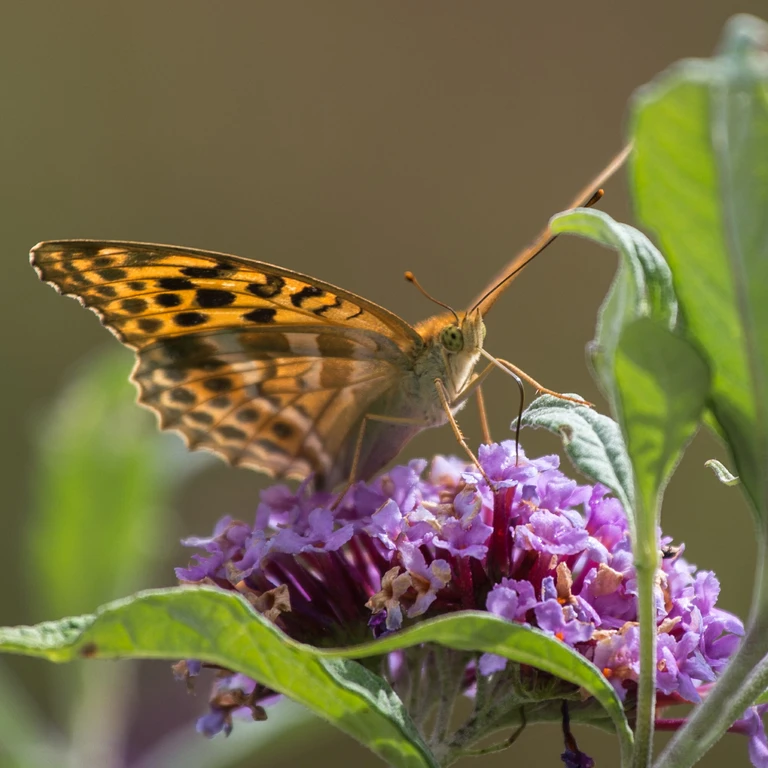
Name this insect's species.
Argynnis paphia
